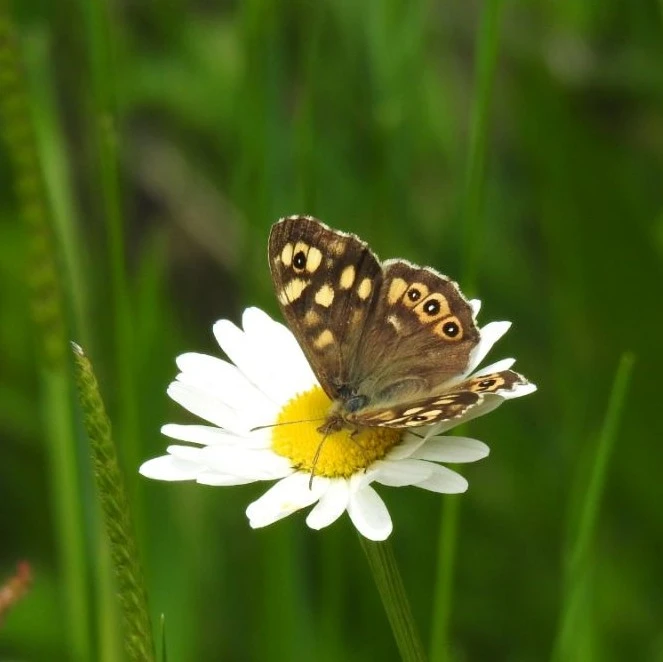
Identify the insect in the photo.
Pararge aegeria
